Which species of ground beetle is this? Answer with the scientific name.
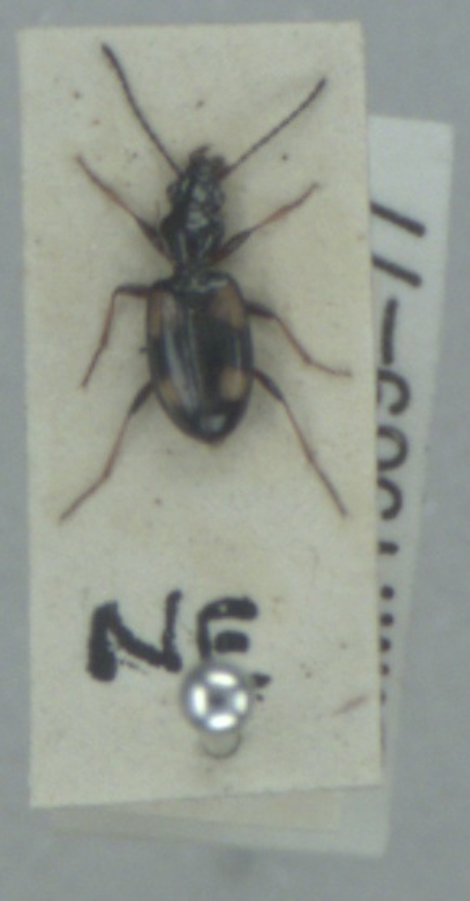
Bembidion illigeri
